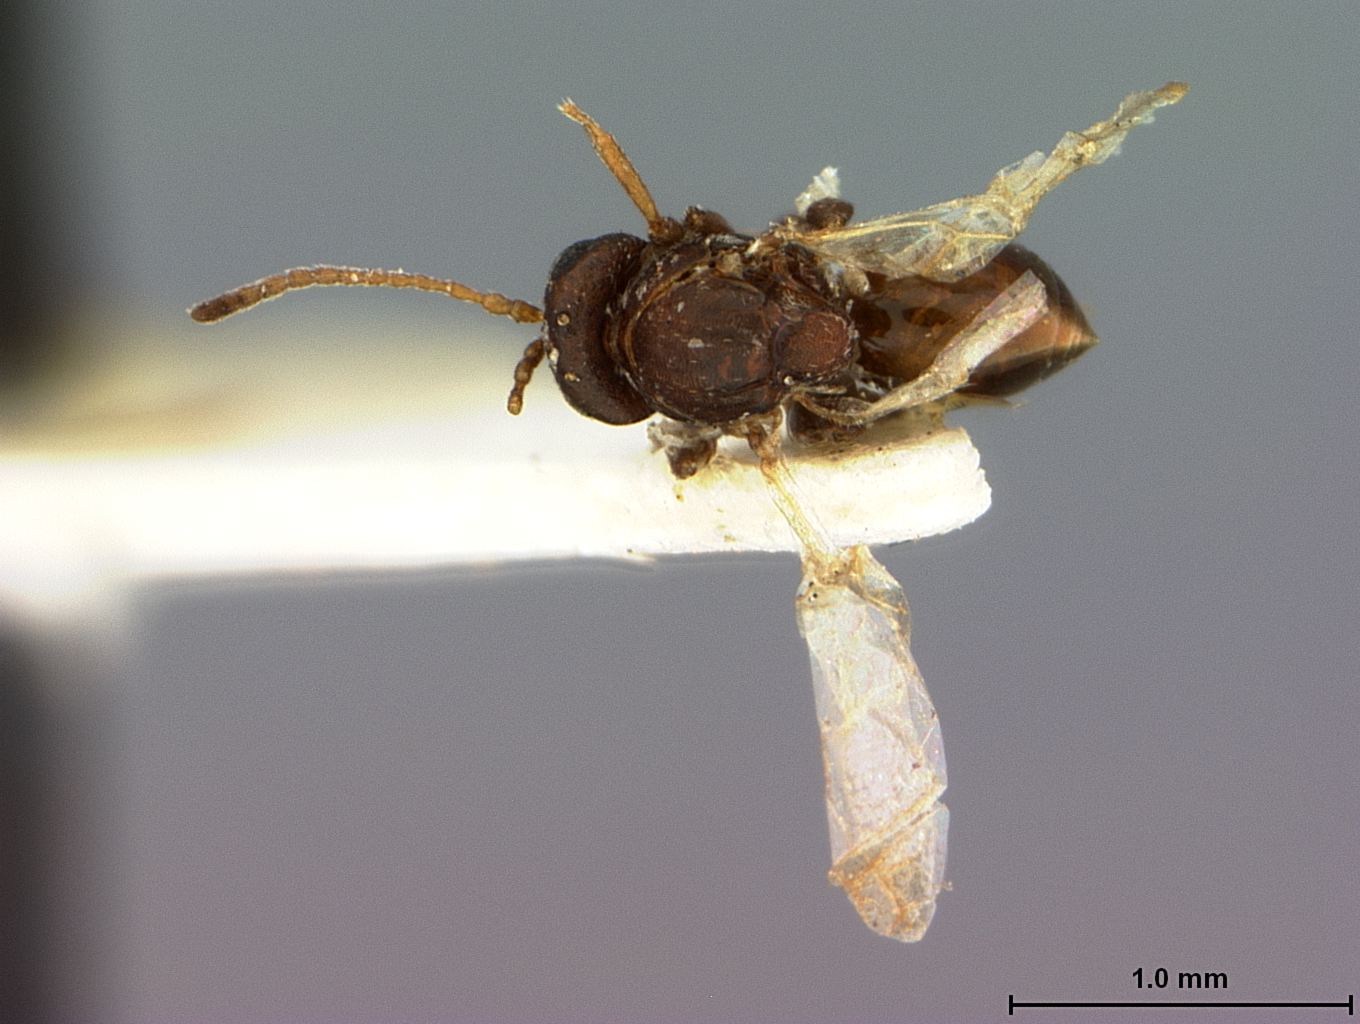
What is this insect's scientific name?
Callirhytis aquaticae
